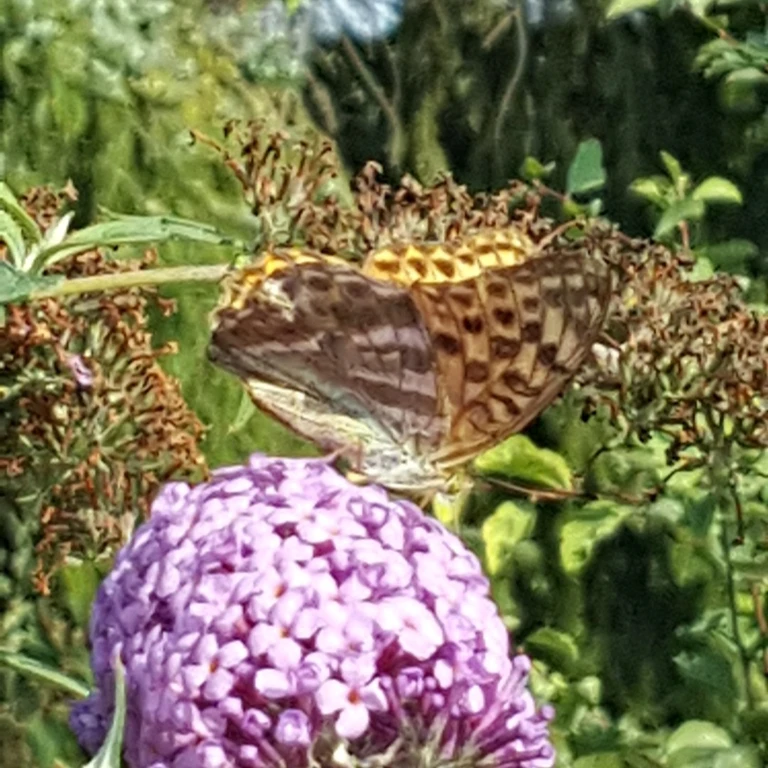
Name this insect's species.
Argynnis paphia
